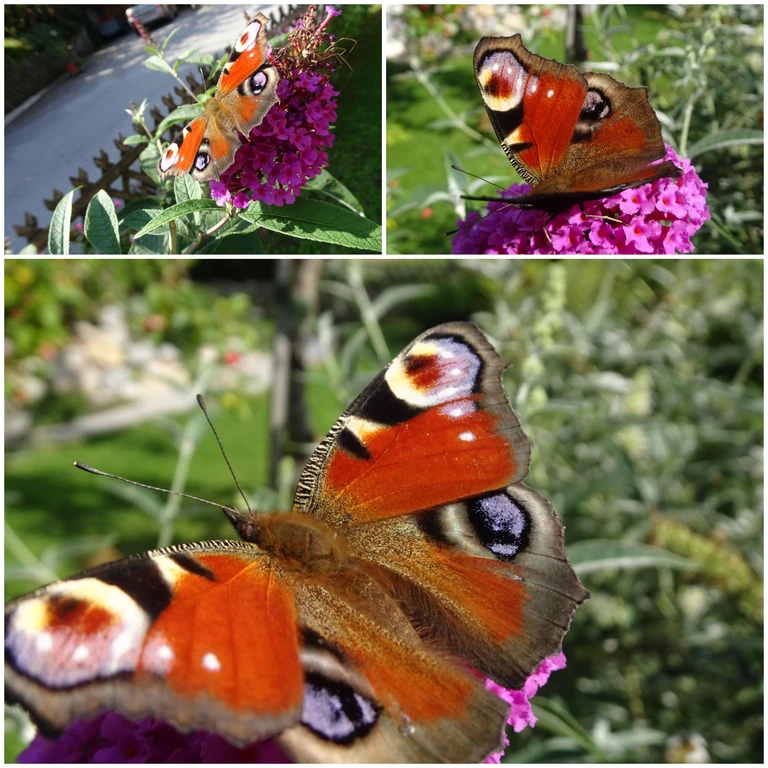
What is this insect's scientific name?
Aglais io
